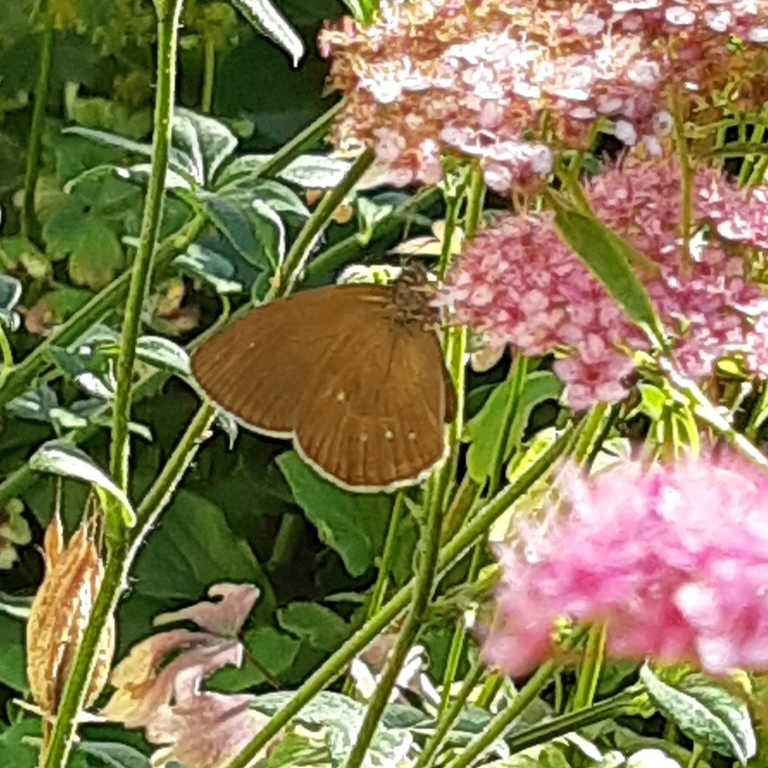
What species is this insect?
Aphantopus hyperantus
